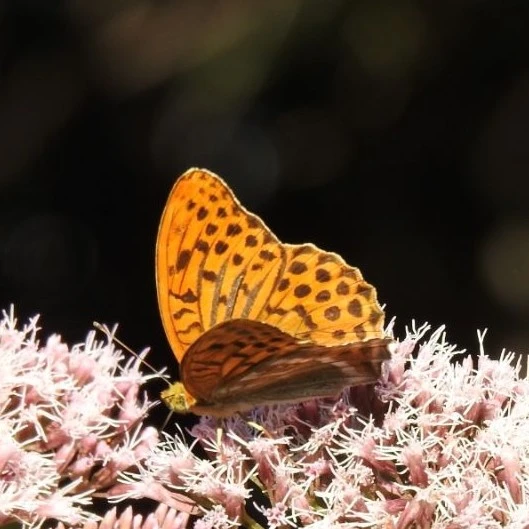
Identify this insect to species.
Argynnis paphia
